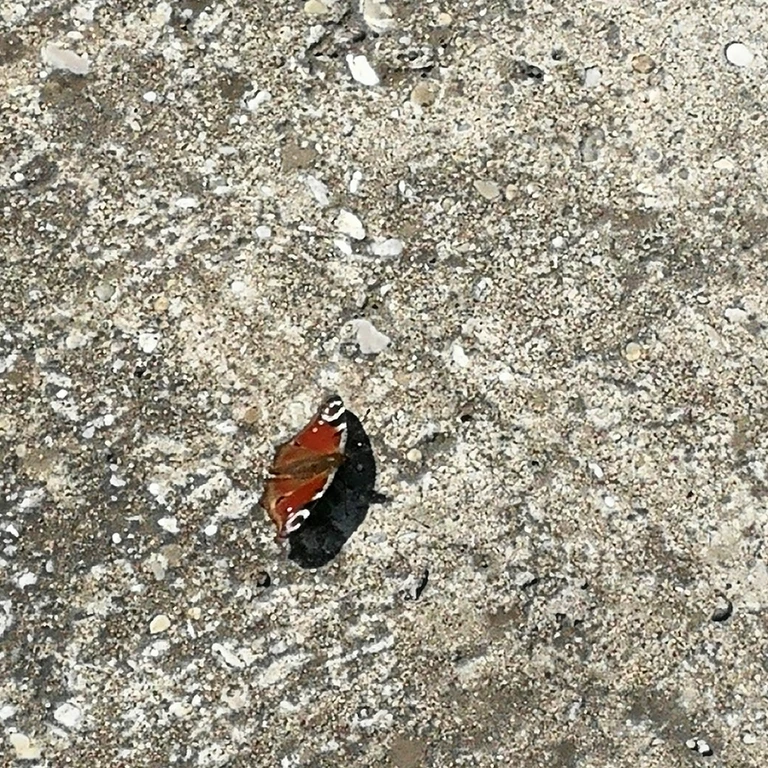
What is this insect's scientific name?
Aglais io
